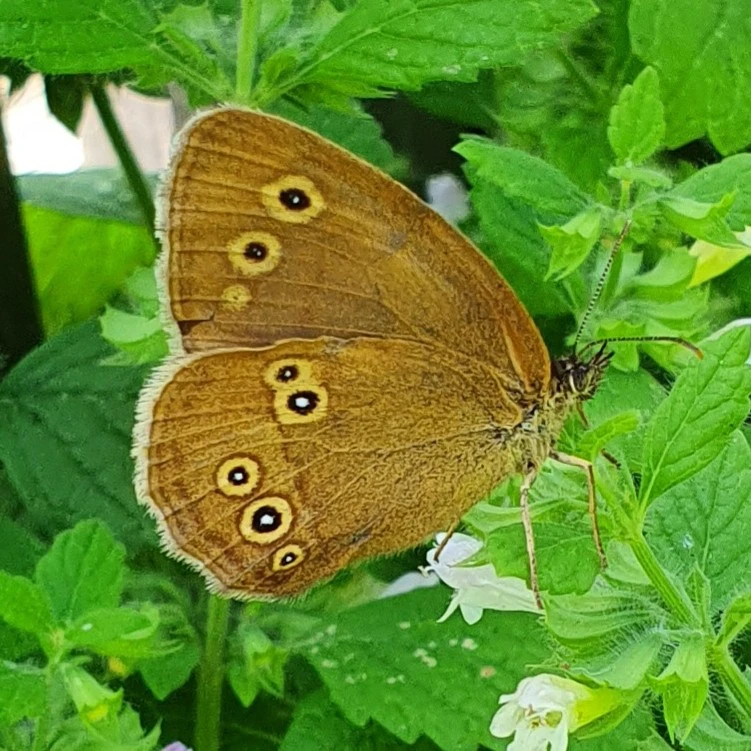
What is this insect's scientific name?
Aphantopus hyperantus
